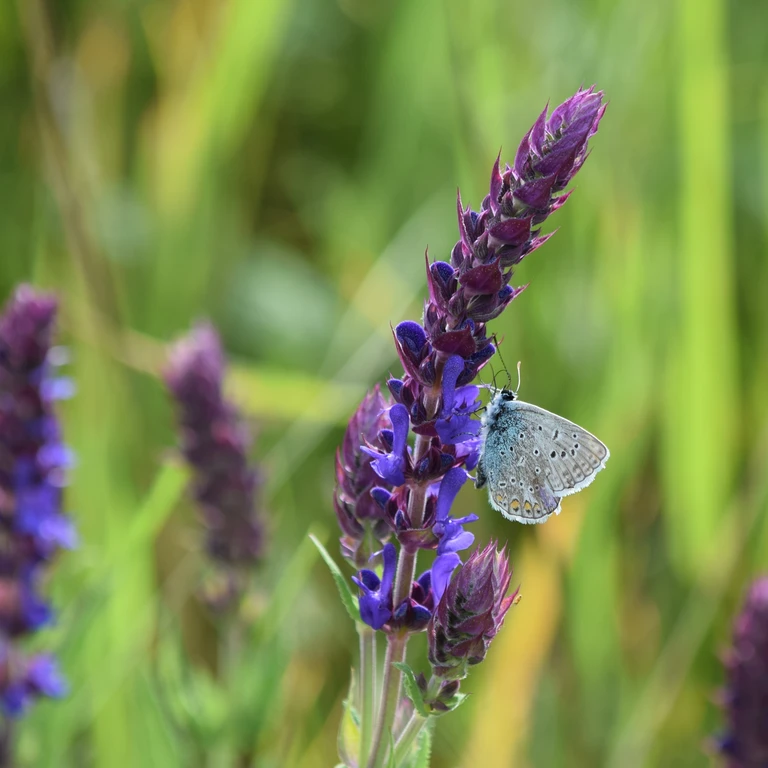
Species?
Polyommatus icarus
